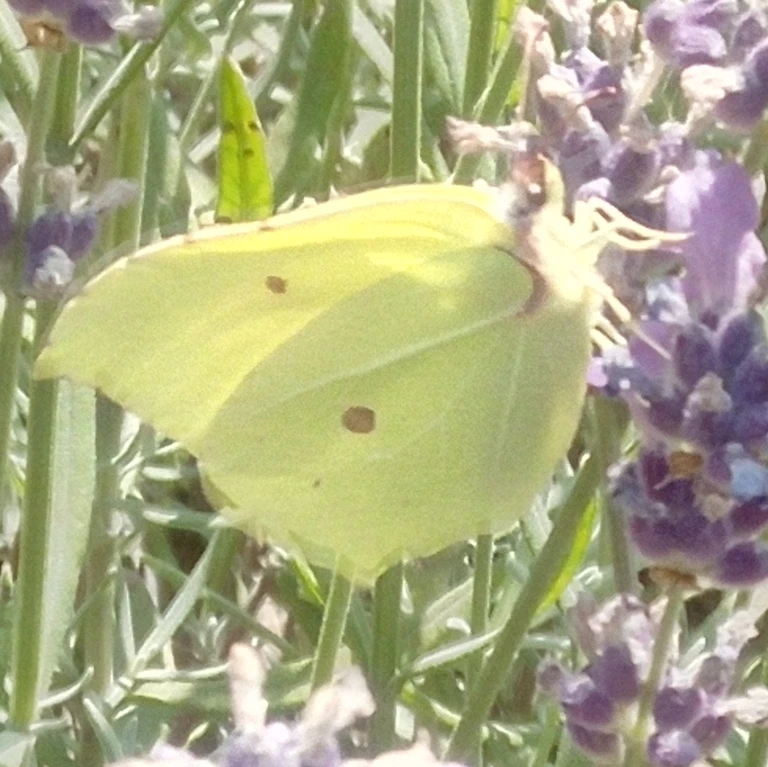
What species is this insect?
Gonepteryx rhamni
